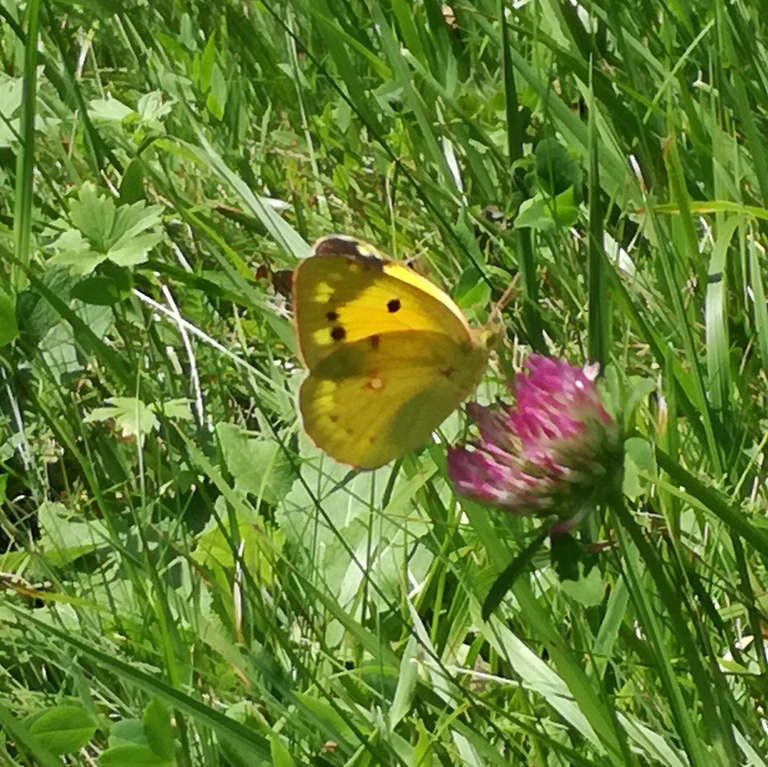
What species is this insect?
Colias croceus
